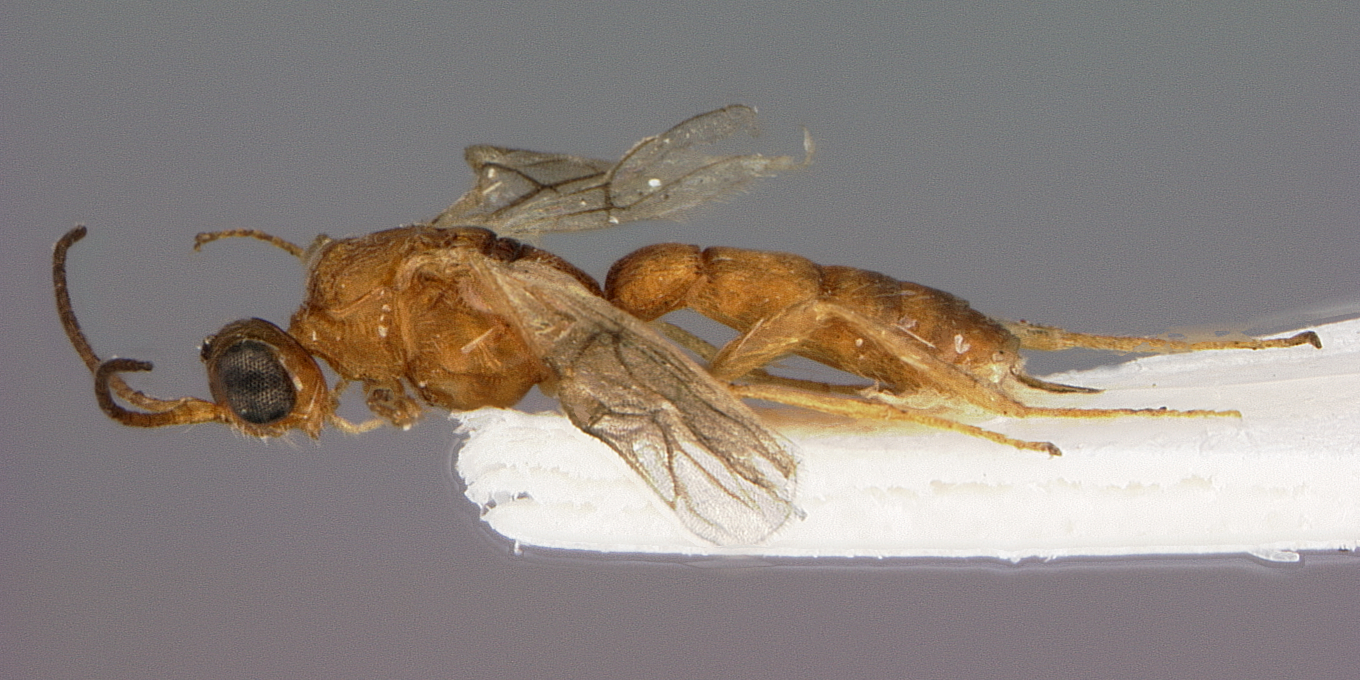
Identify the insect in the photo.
Pentatermus carinatus
